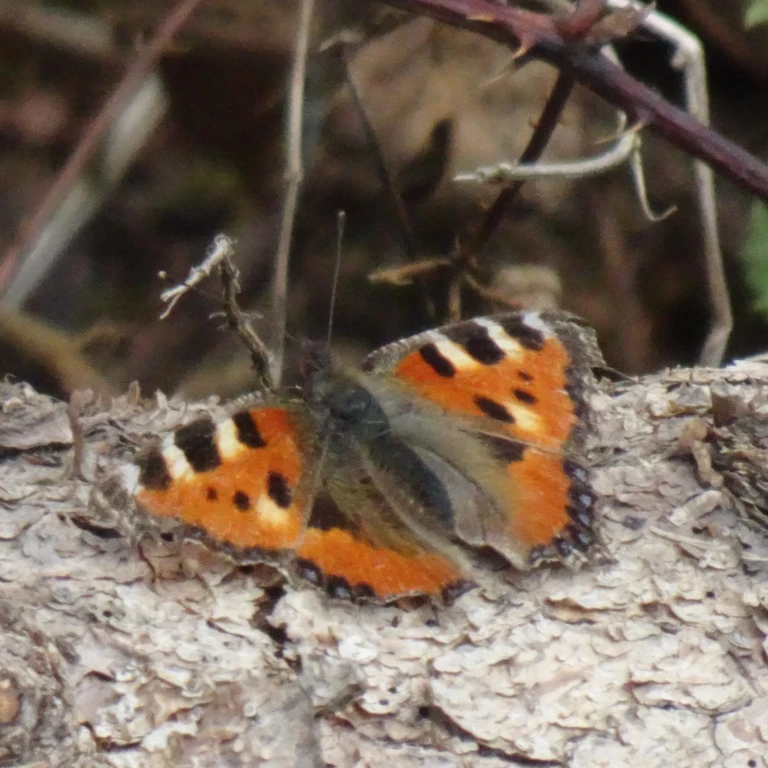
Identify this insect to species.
Aglais urticae
